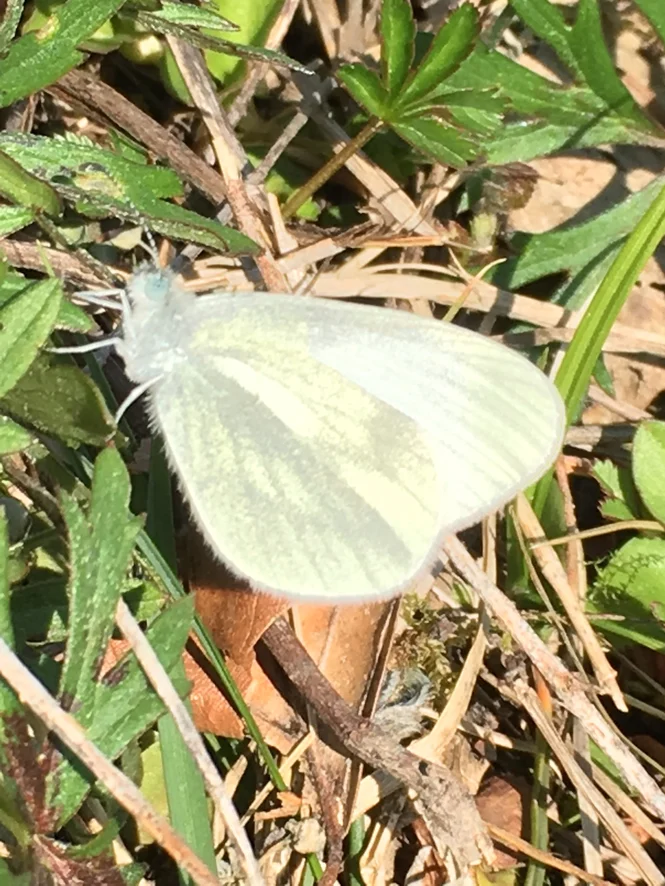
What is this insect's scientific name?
Leptidea sinapis/juvernica
